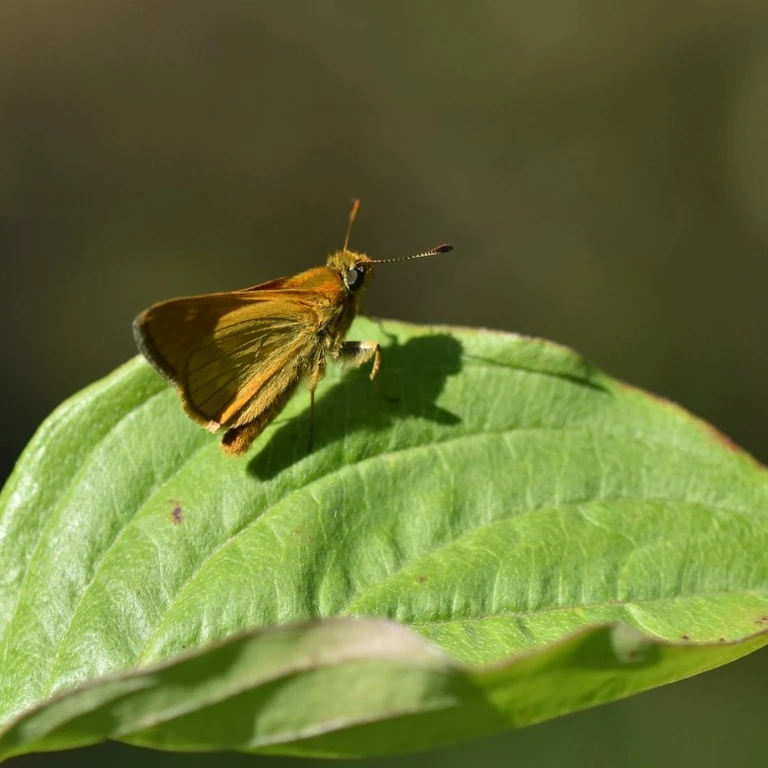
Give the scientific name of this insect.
Ochlodes sylvanus (also Ochlodes venata)
